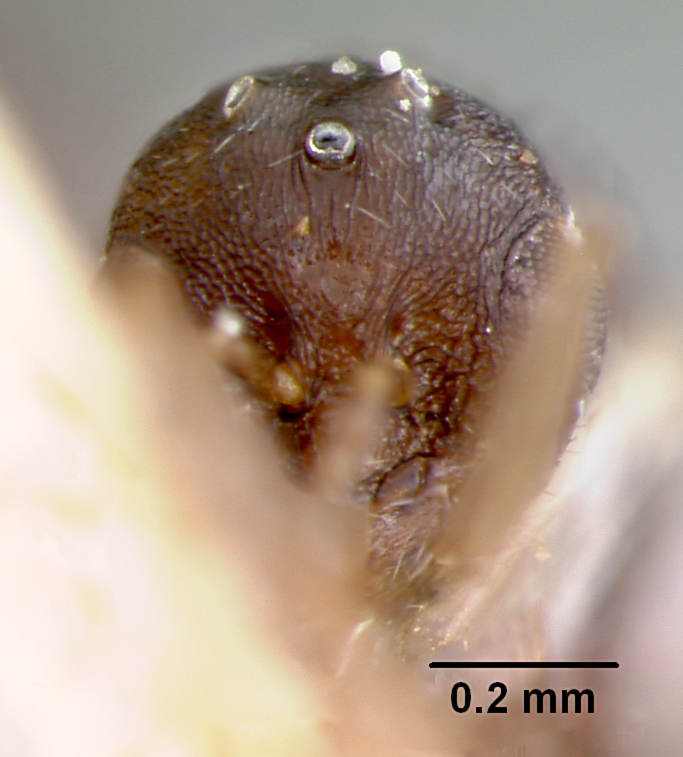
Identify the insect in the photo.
Leptothorax manni
